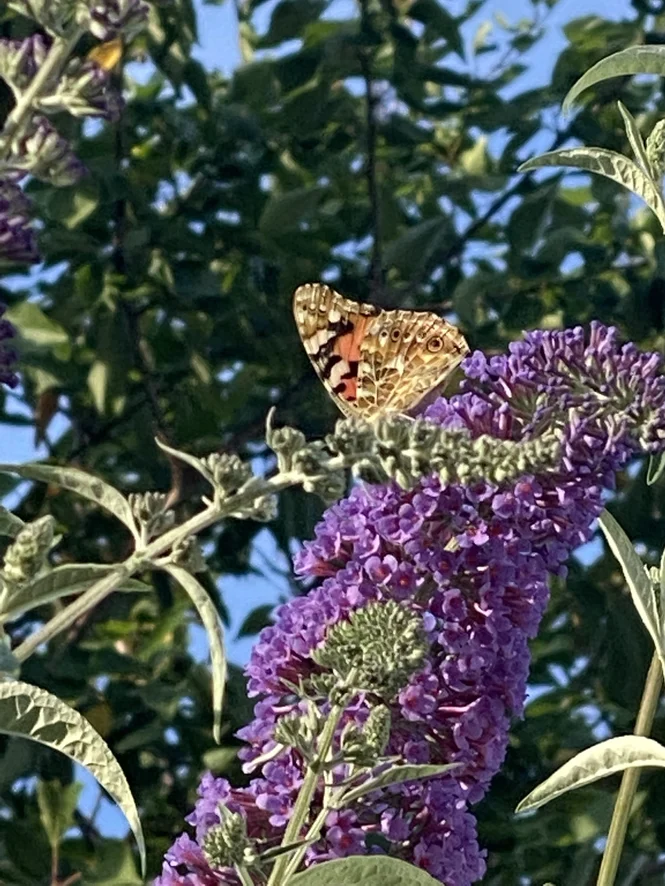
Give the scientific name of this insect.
Vanessa cardui
